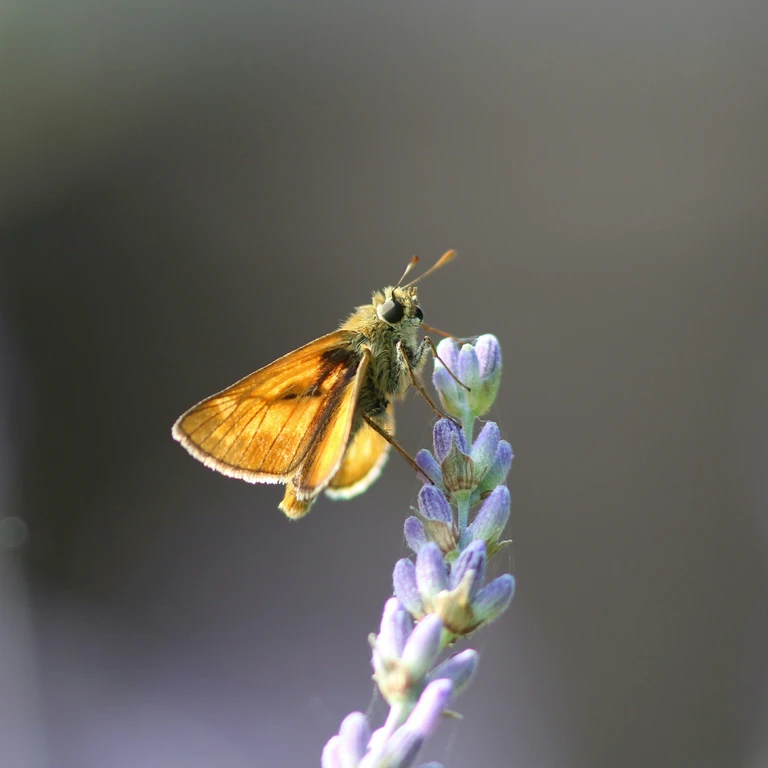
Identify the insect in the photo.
Ochlodes sylvanus (also Ochlodes venata)
